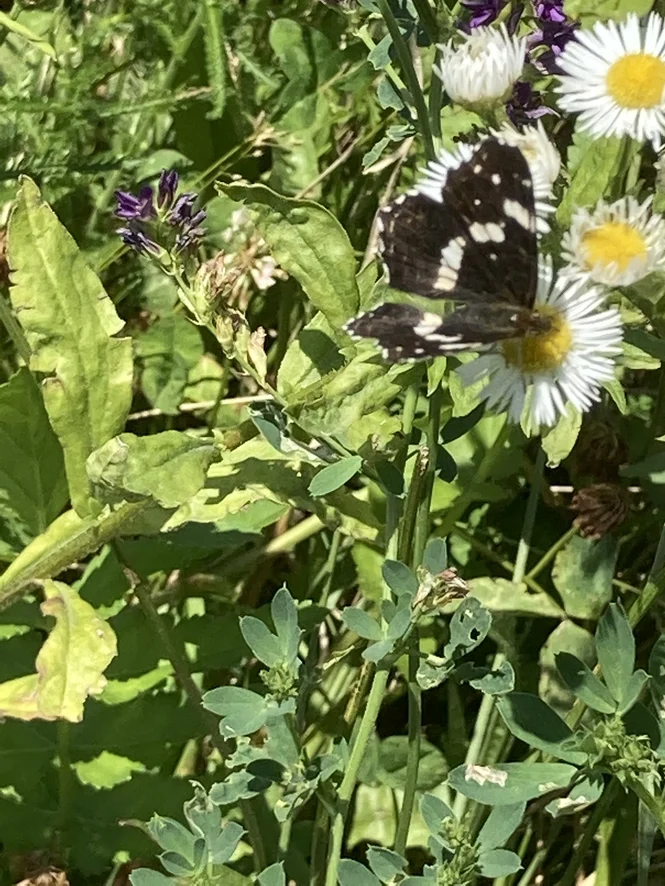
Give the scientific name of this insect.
Araschnia levana
